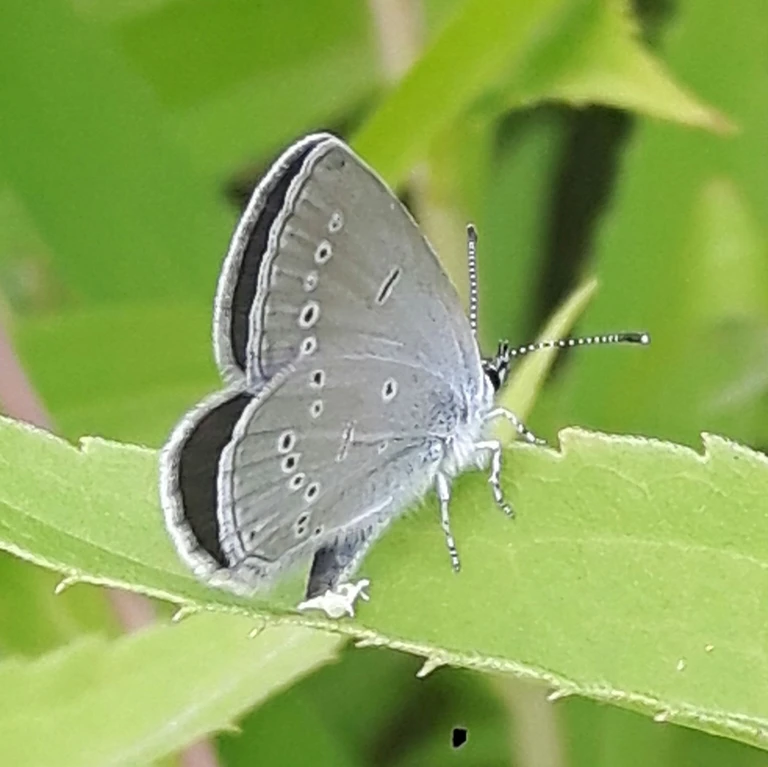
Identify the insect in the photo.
Cupido minimus
